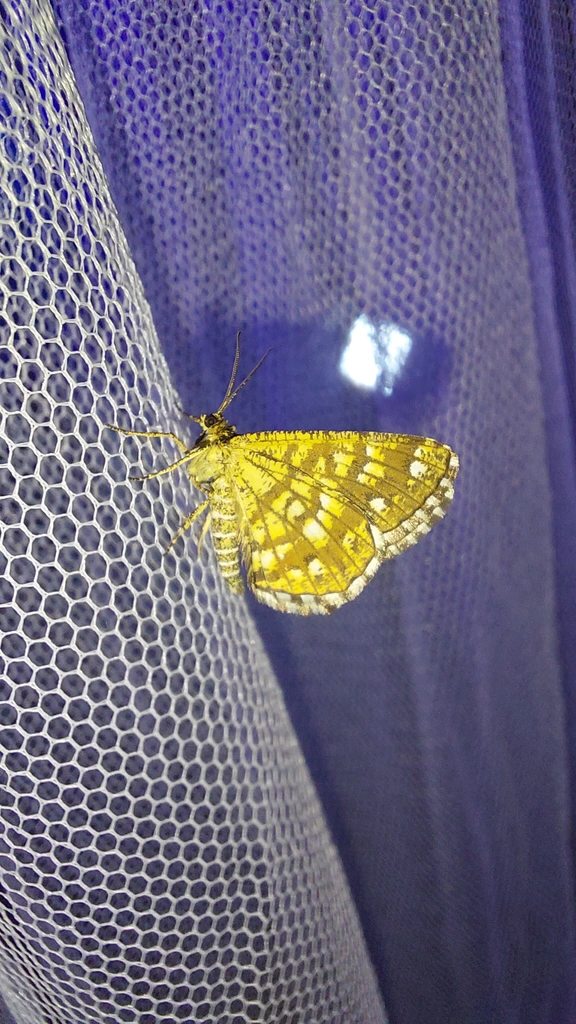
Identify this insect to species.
Chiasmia clathrata
